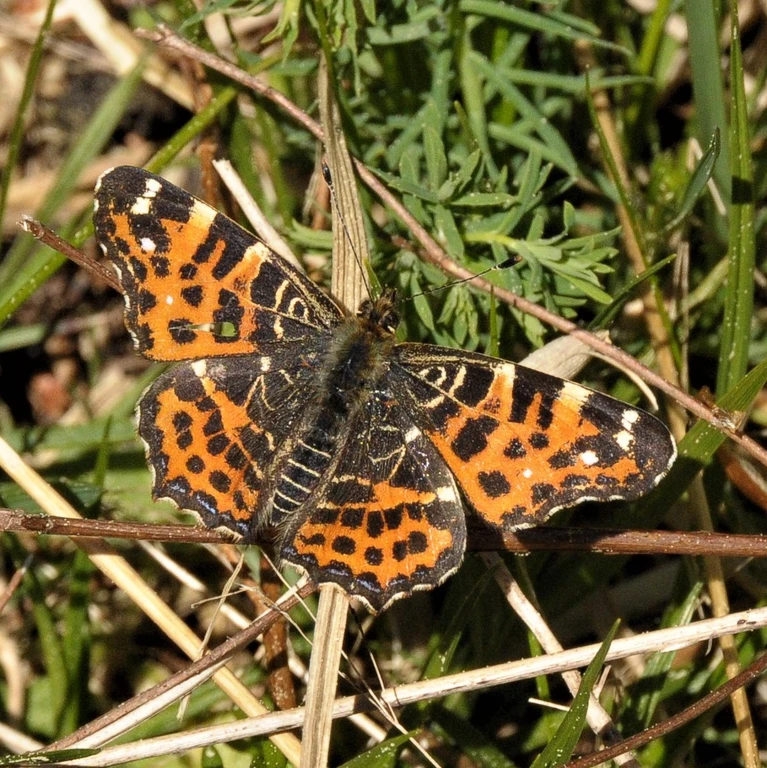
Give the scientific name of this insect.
Araschnia levana
